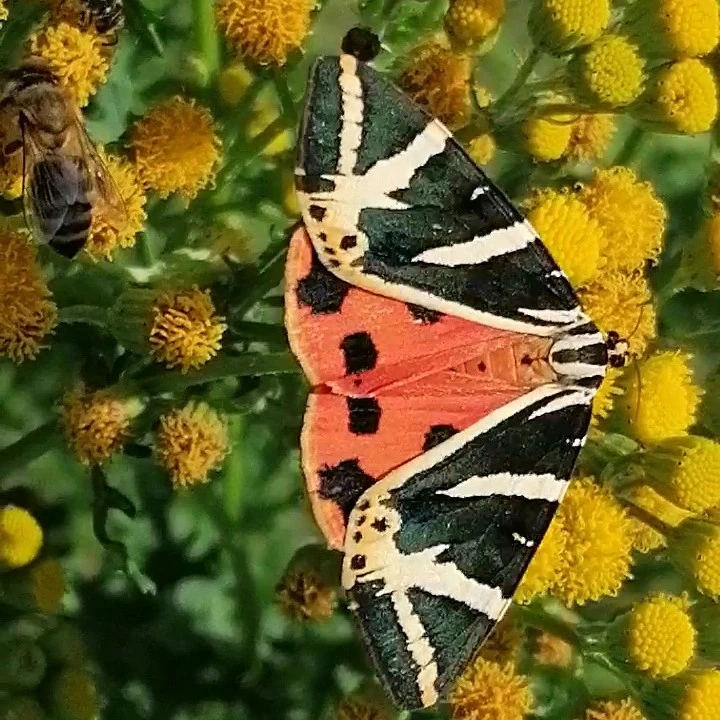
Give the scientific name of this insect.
Euplagia quadripunctaria
